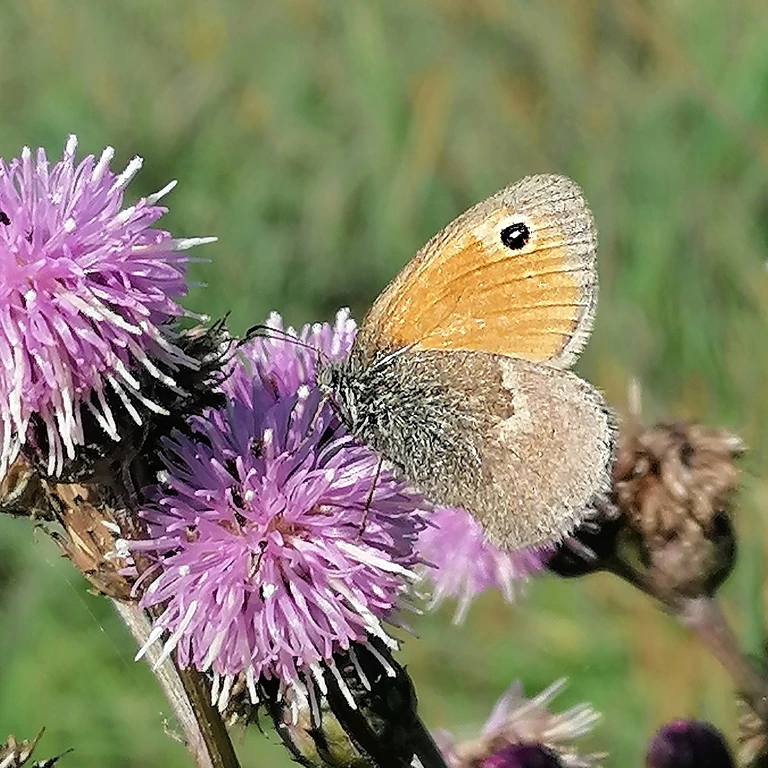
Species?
Coenonympha pamphilus
